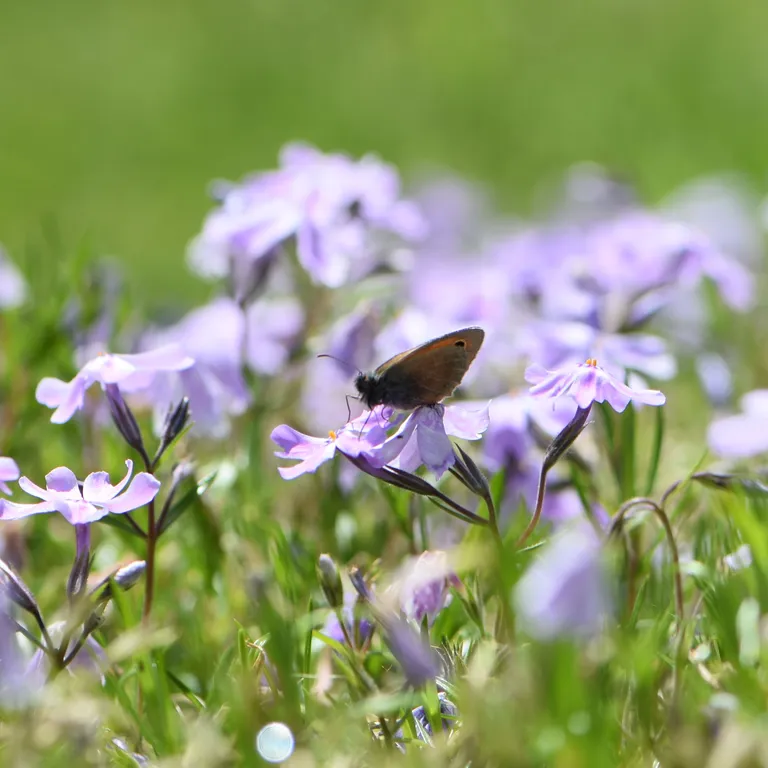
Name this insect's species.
Coenonympha pamphilus
